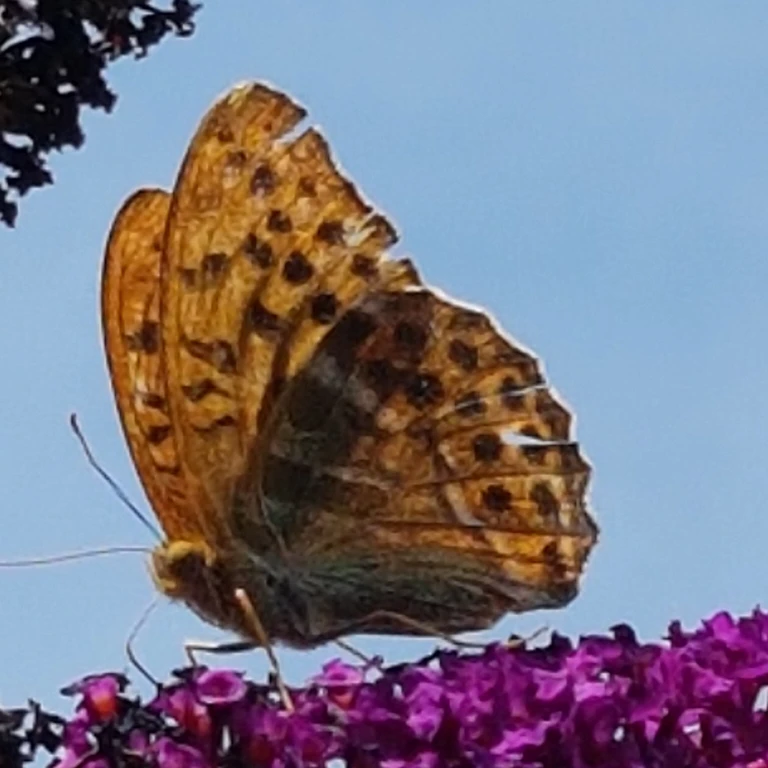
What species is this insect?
Argynnis paphia
